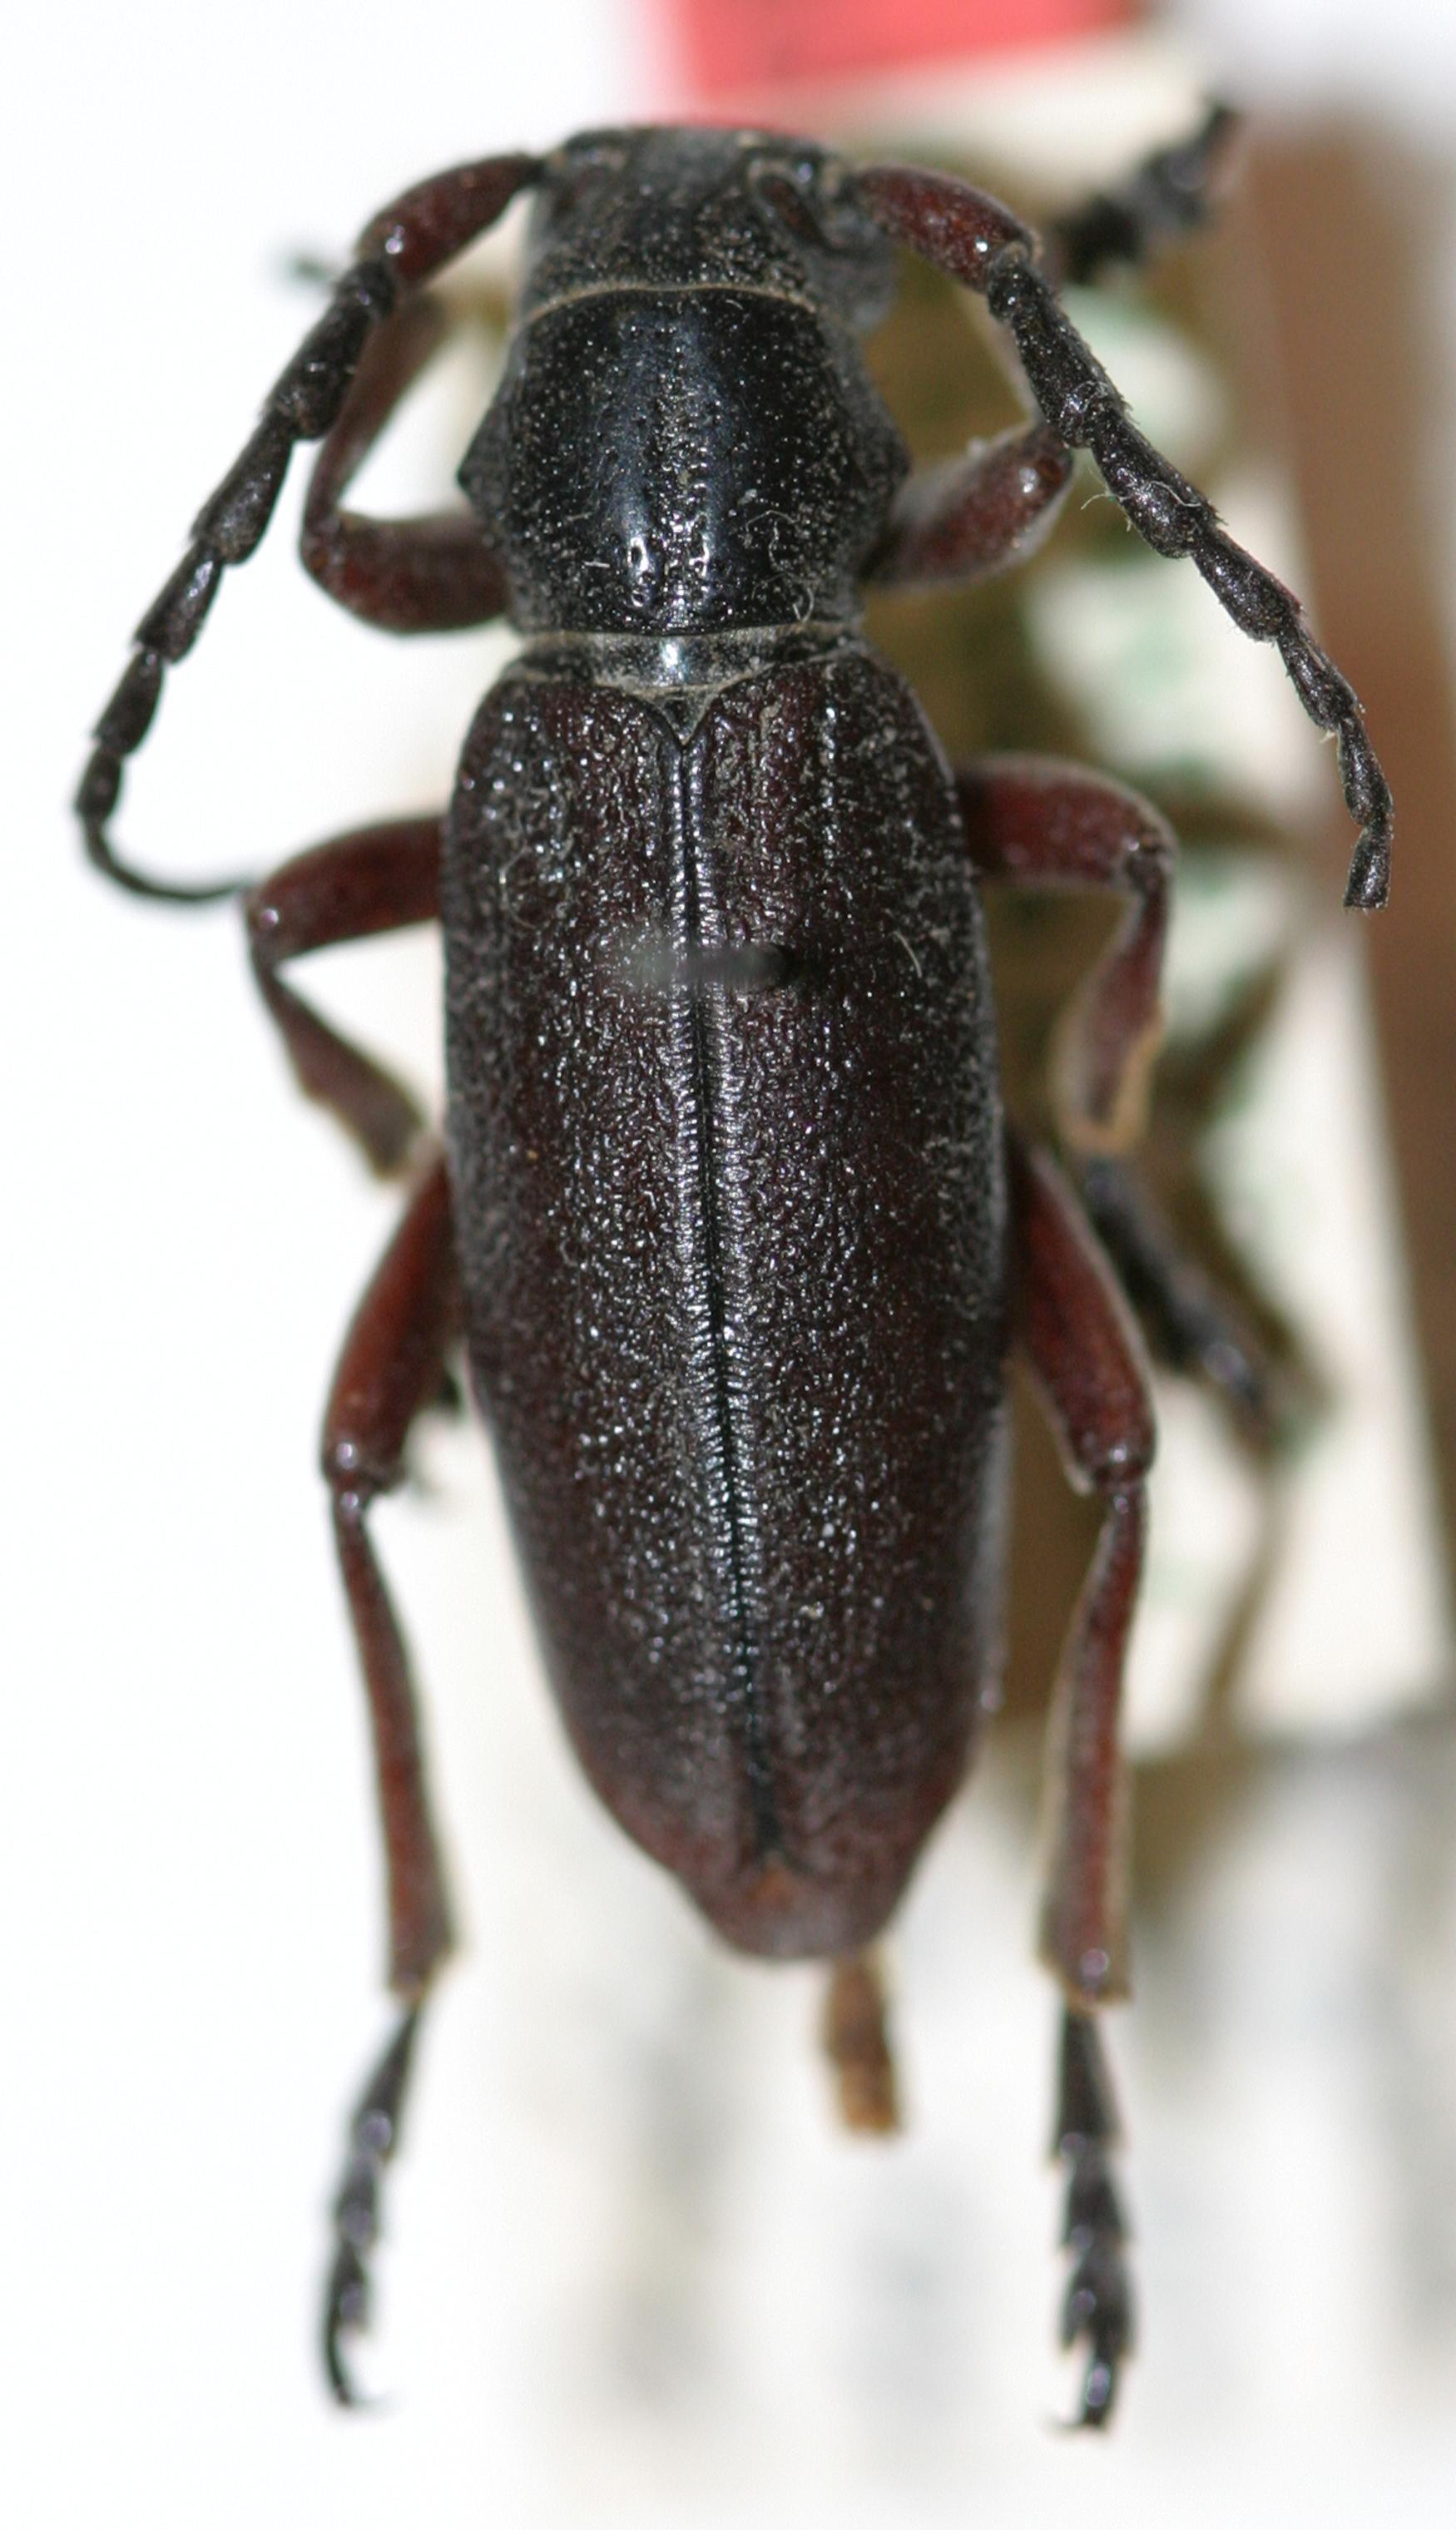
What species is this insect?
Dorcadion fulvum
